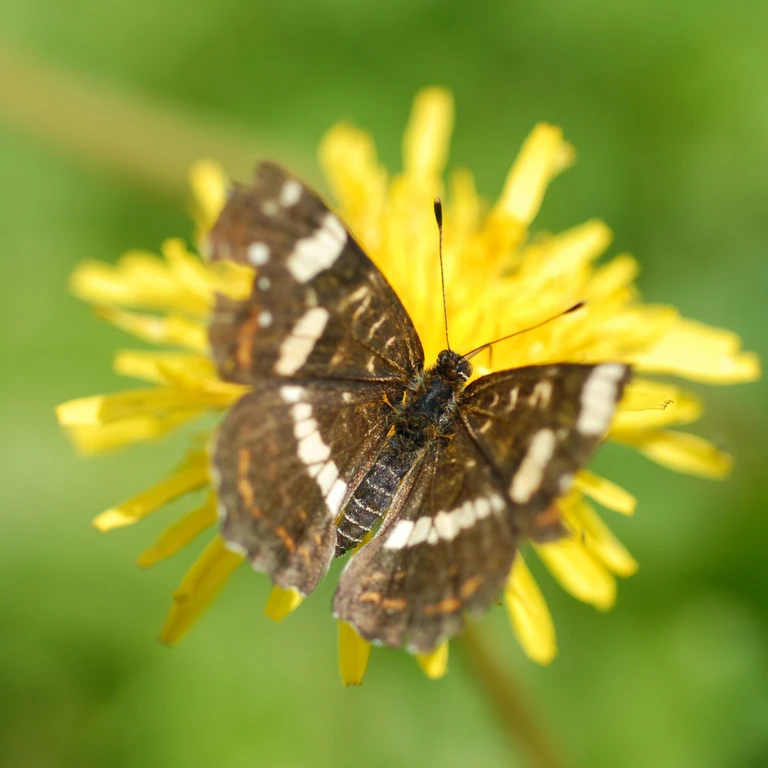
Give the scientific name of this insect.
Araschnia levana
